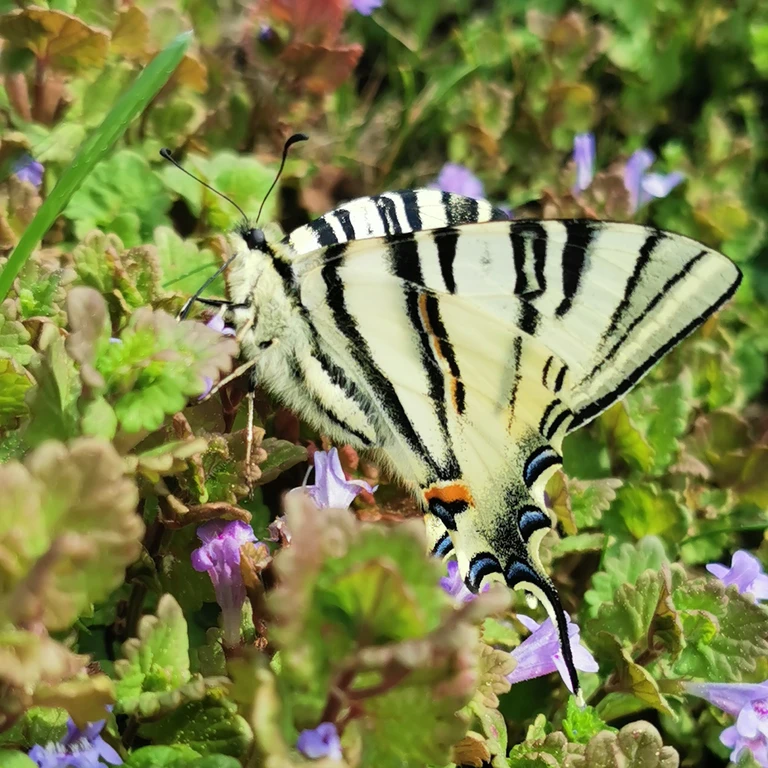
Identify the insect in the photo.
Iphiclides podalirius
